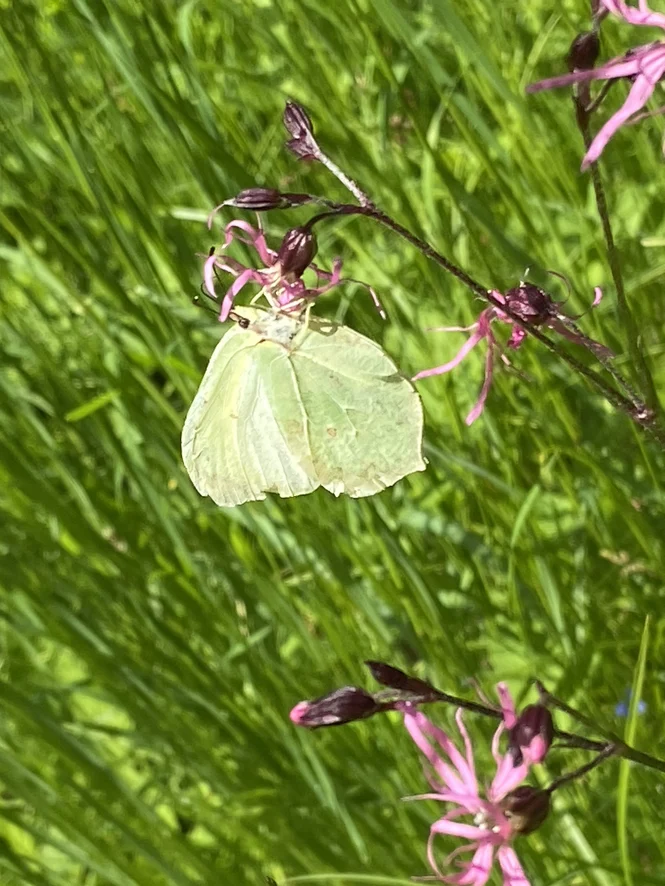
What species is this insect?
Gonepteryx rhamni
